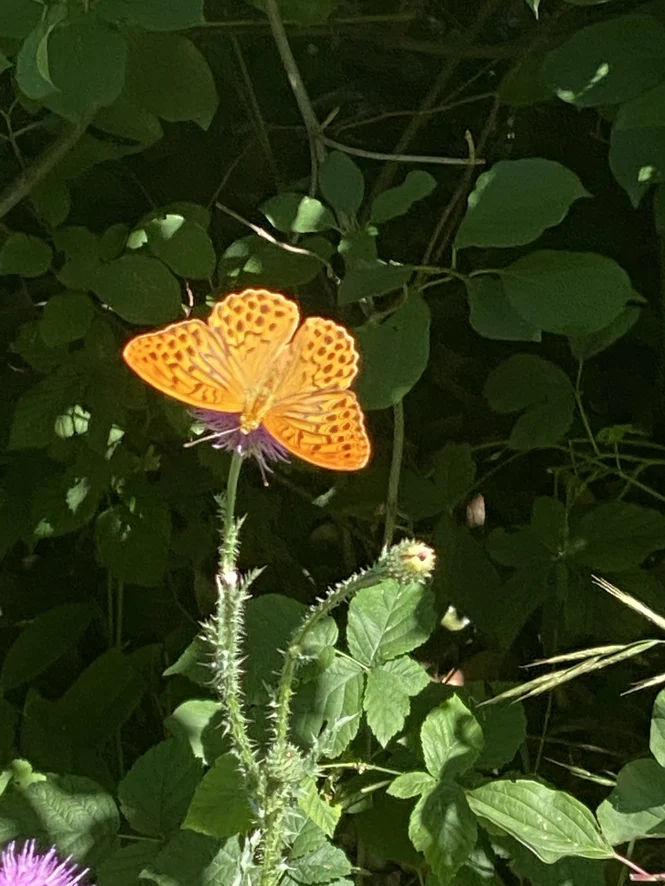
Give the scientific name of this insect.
Argynnis paphia
